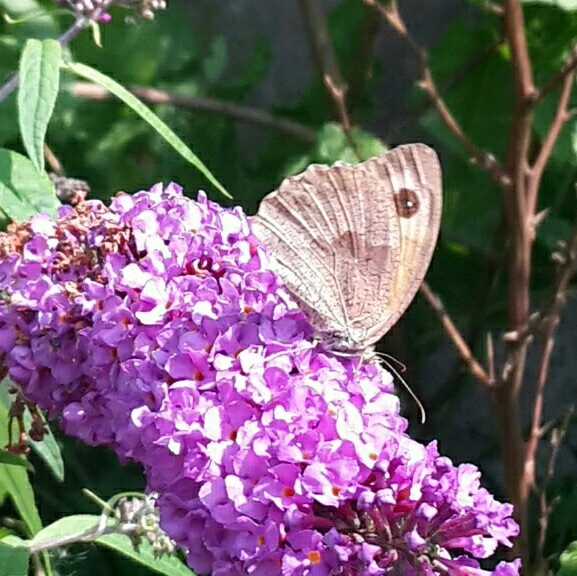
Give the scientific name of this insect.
Maniola jurtina
